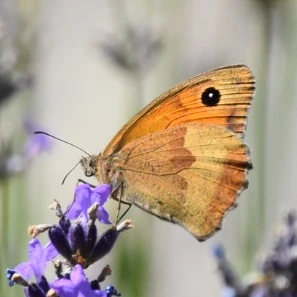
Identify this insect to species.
Maniola jurtina
